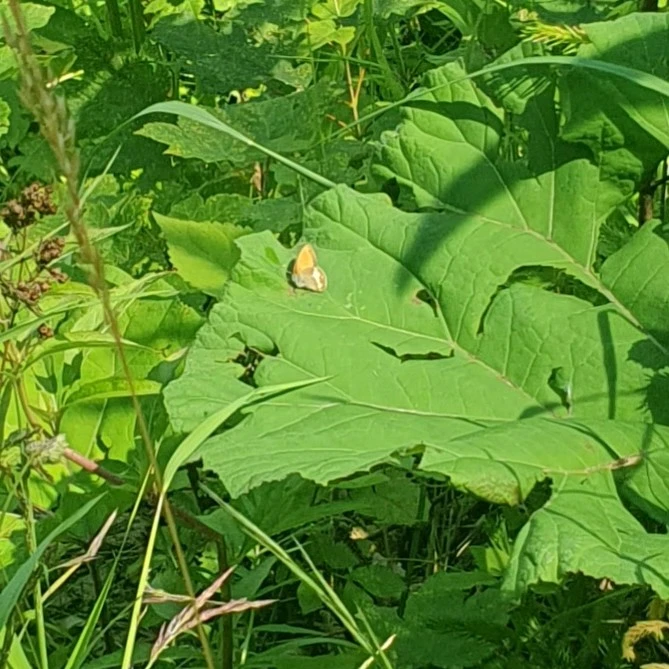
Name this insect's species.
Coenonympha arcania
